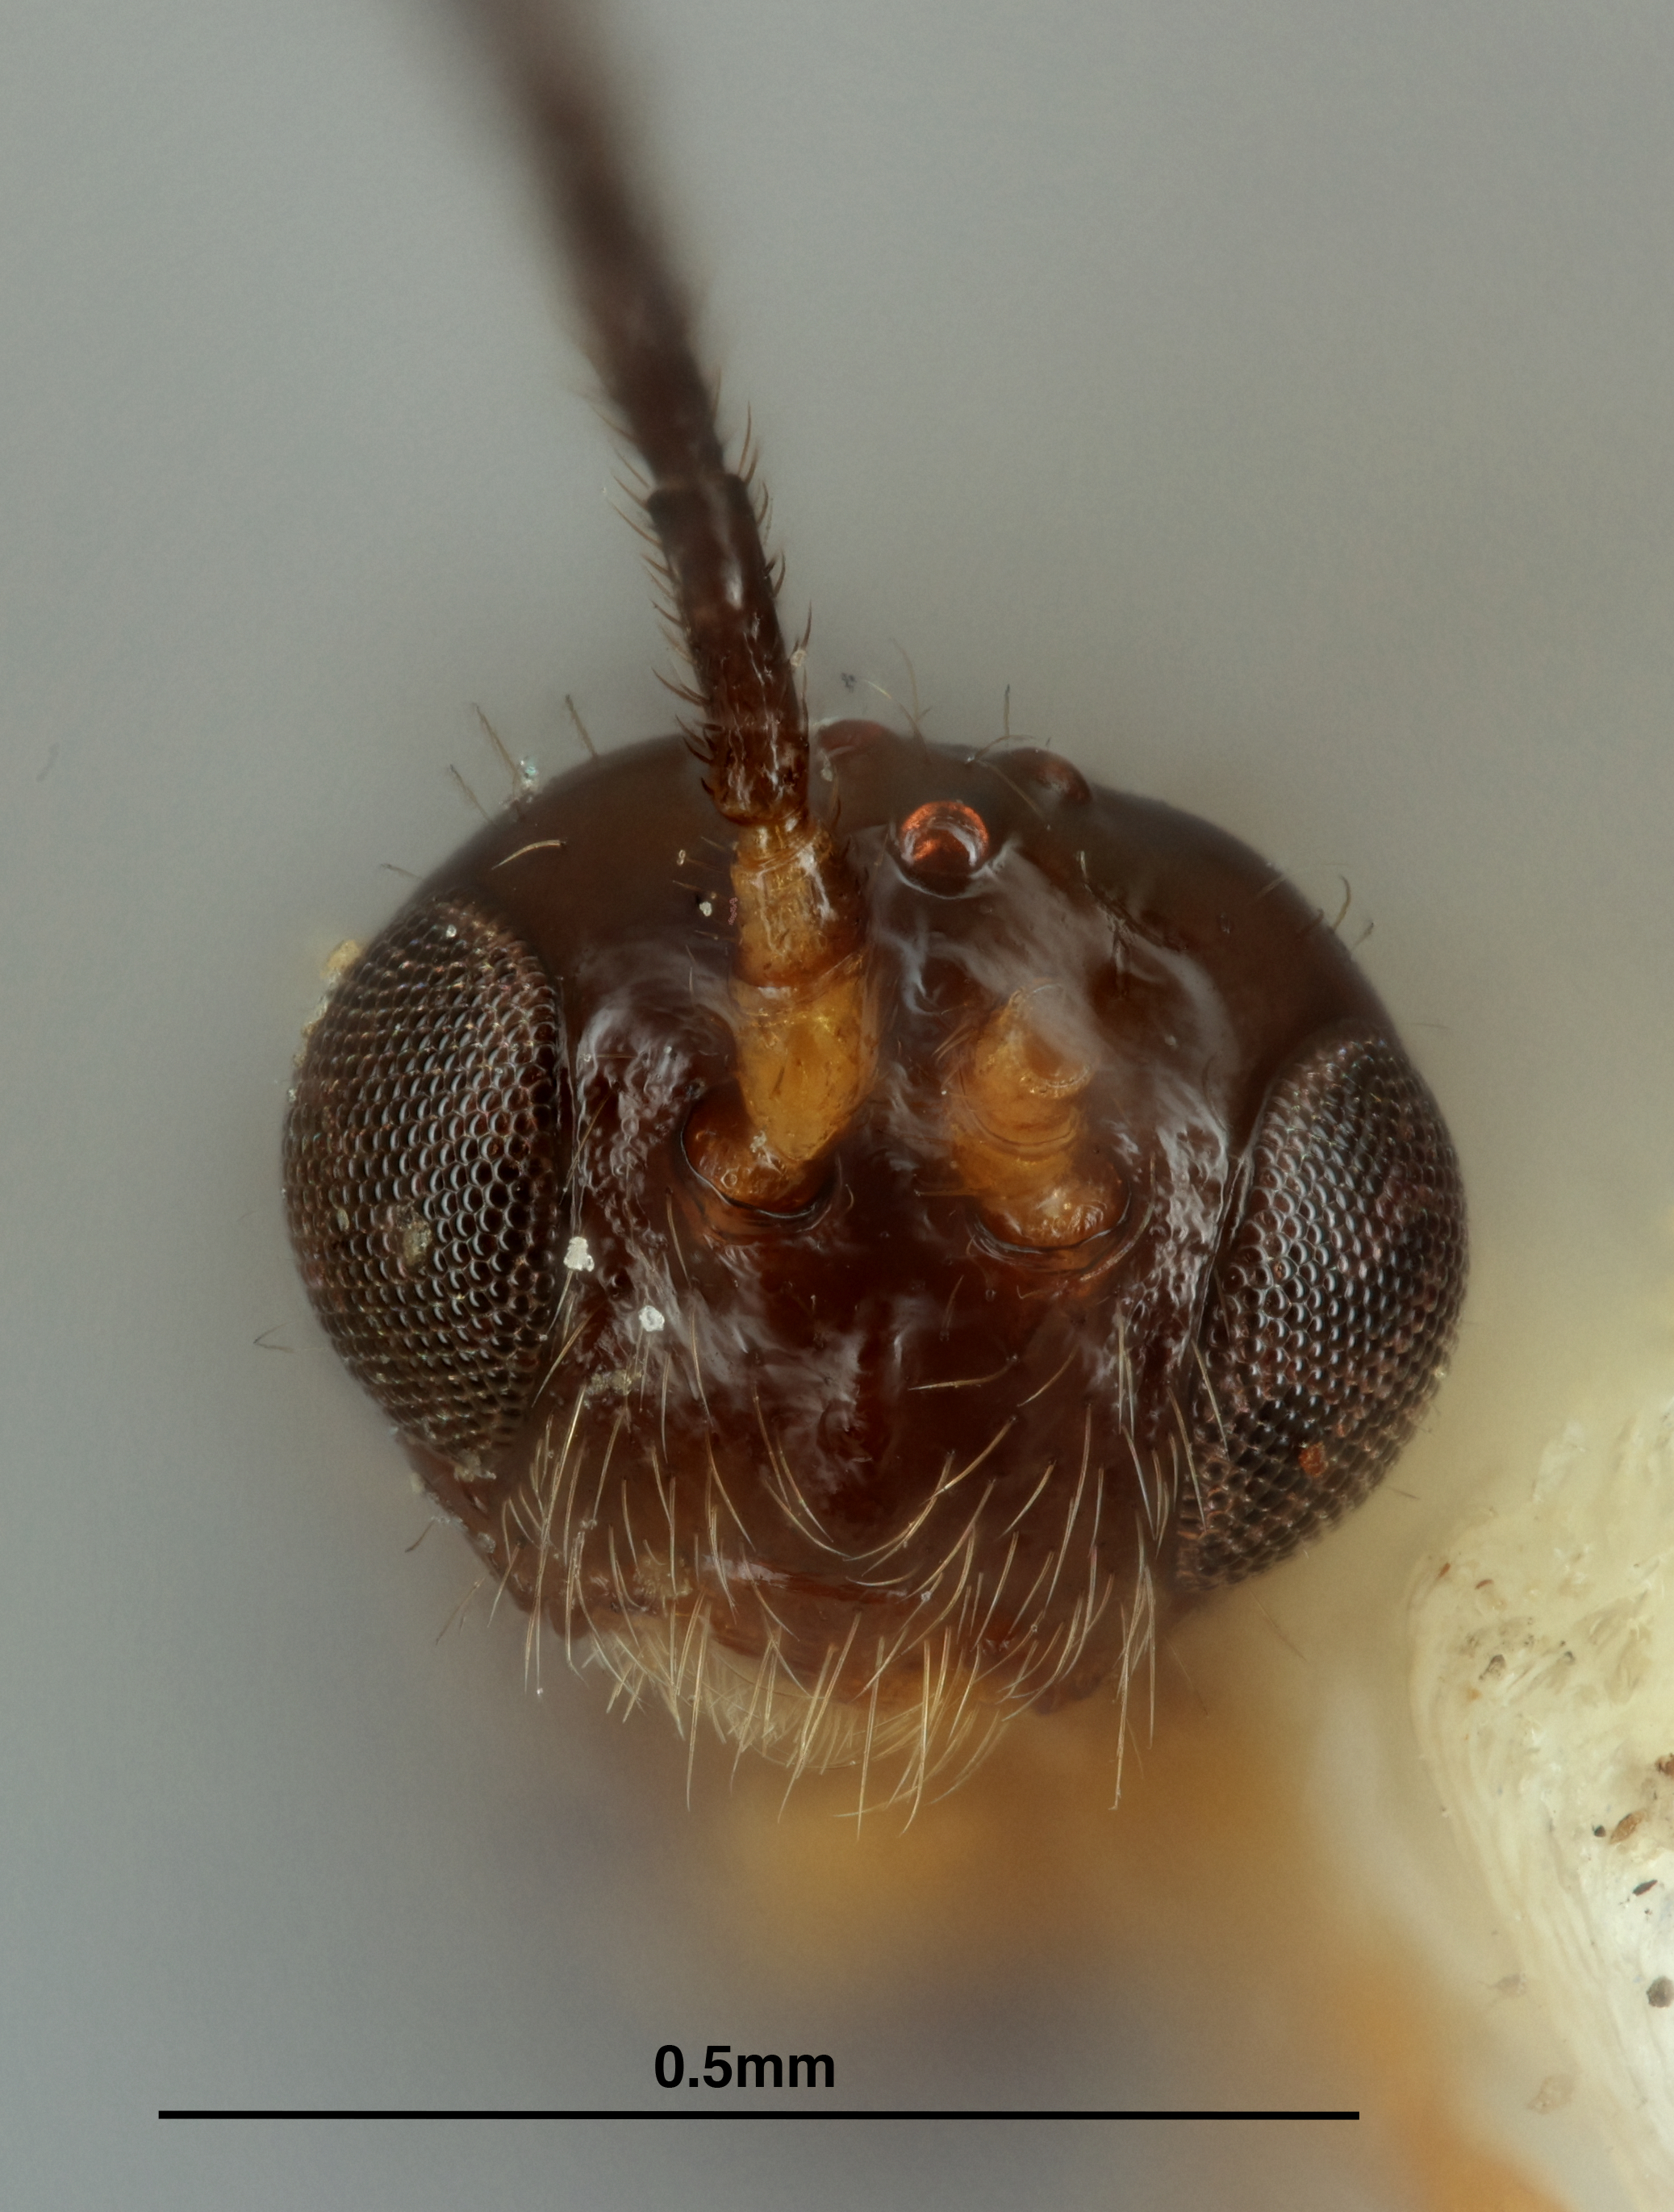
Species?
Opius krombeini
